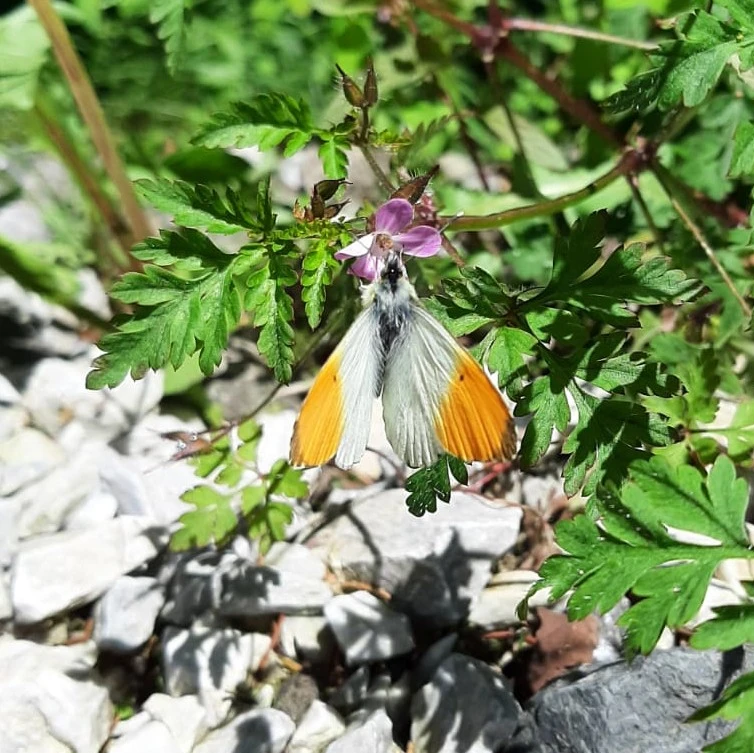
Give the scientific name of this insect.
Anthocharis cardamines
